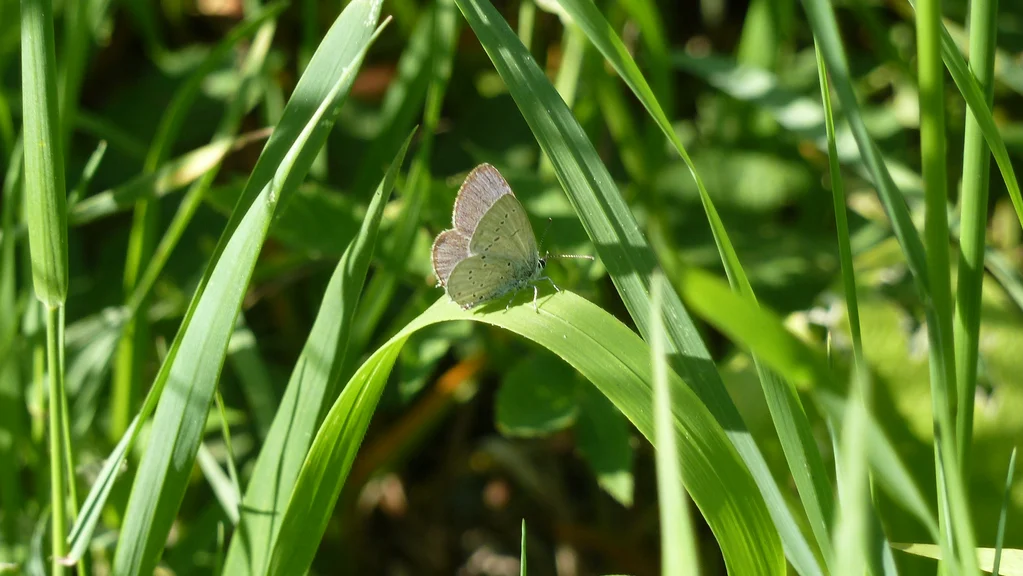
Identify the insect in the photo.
Cupido argiades (also Elkalyce argiades)
